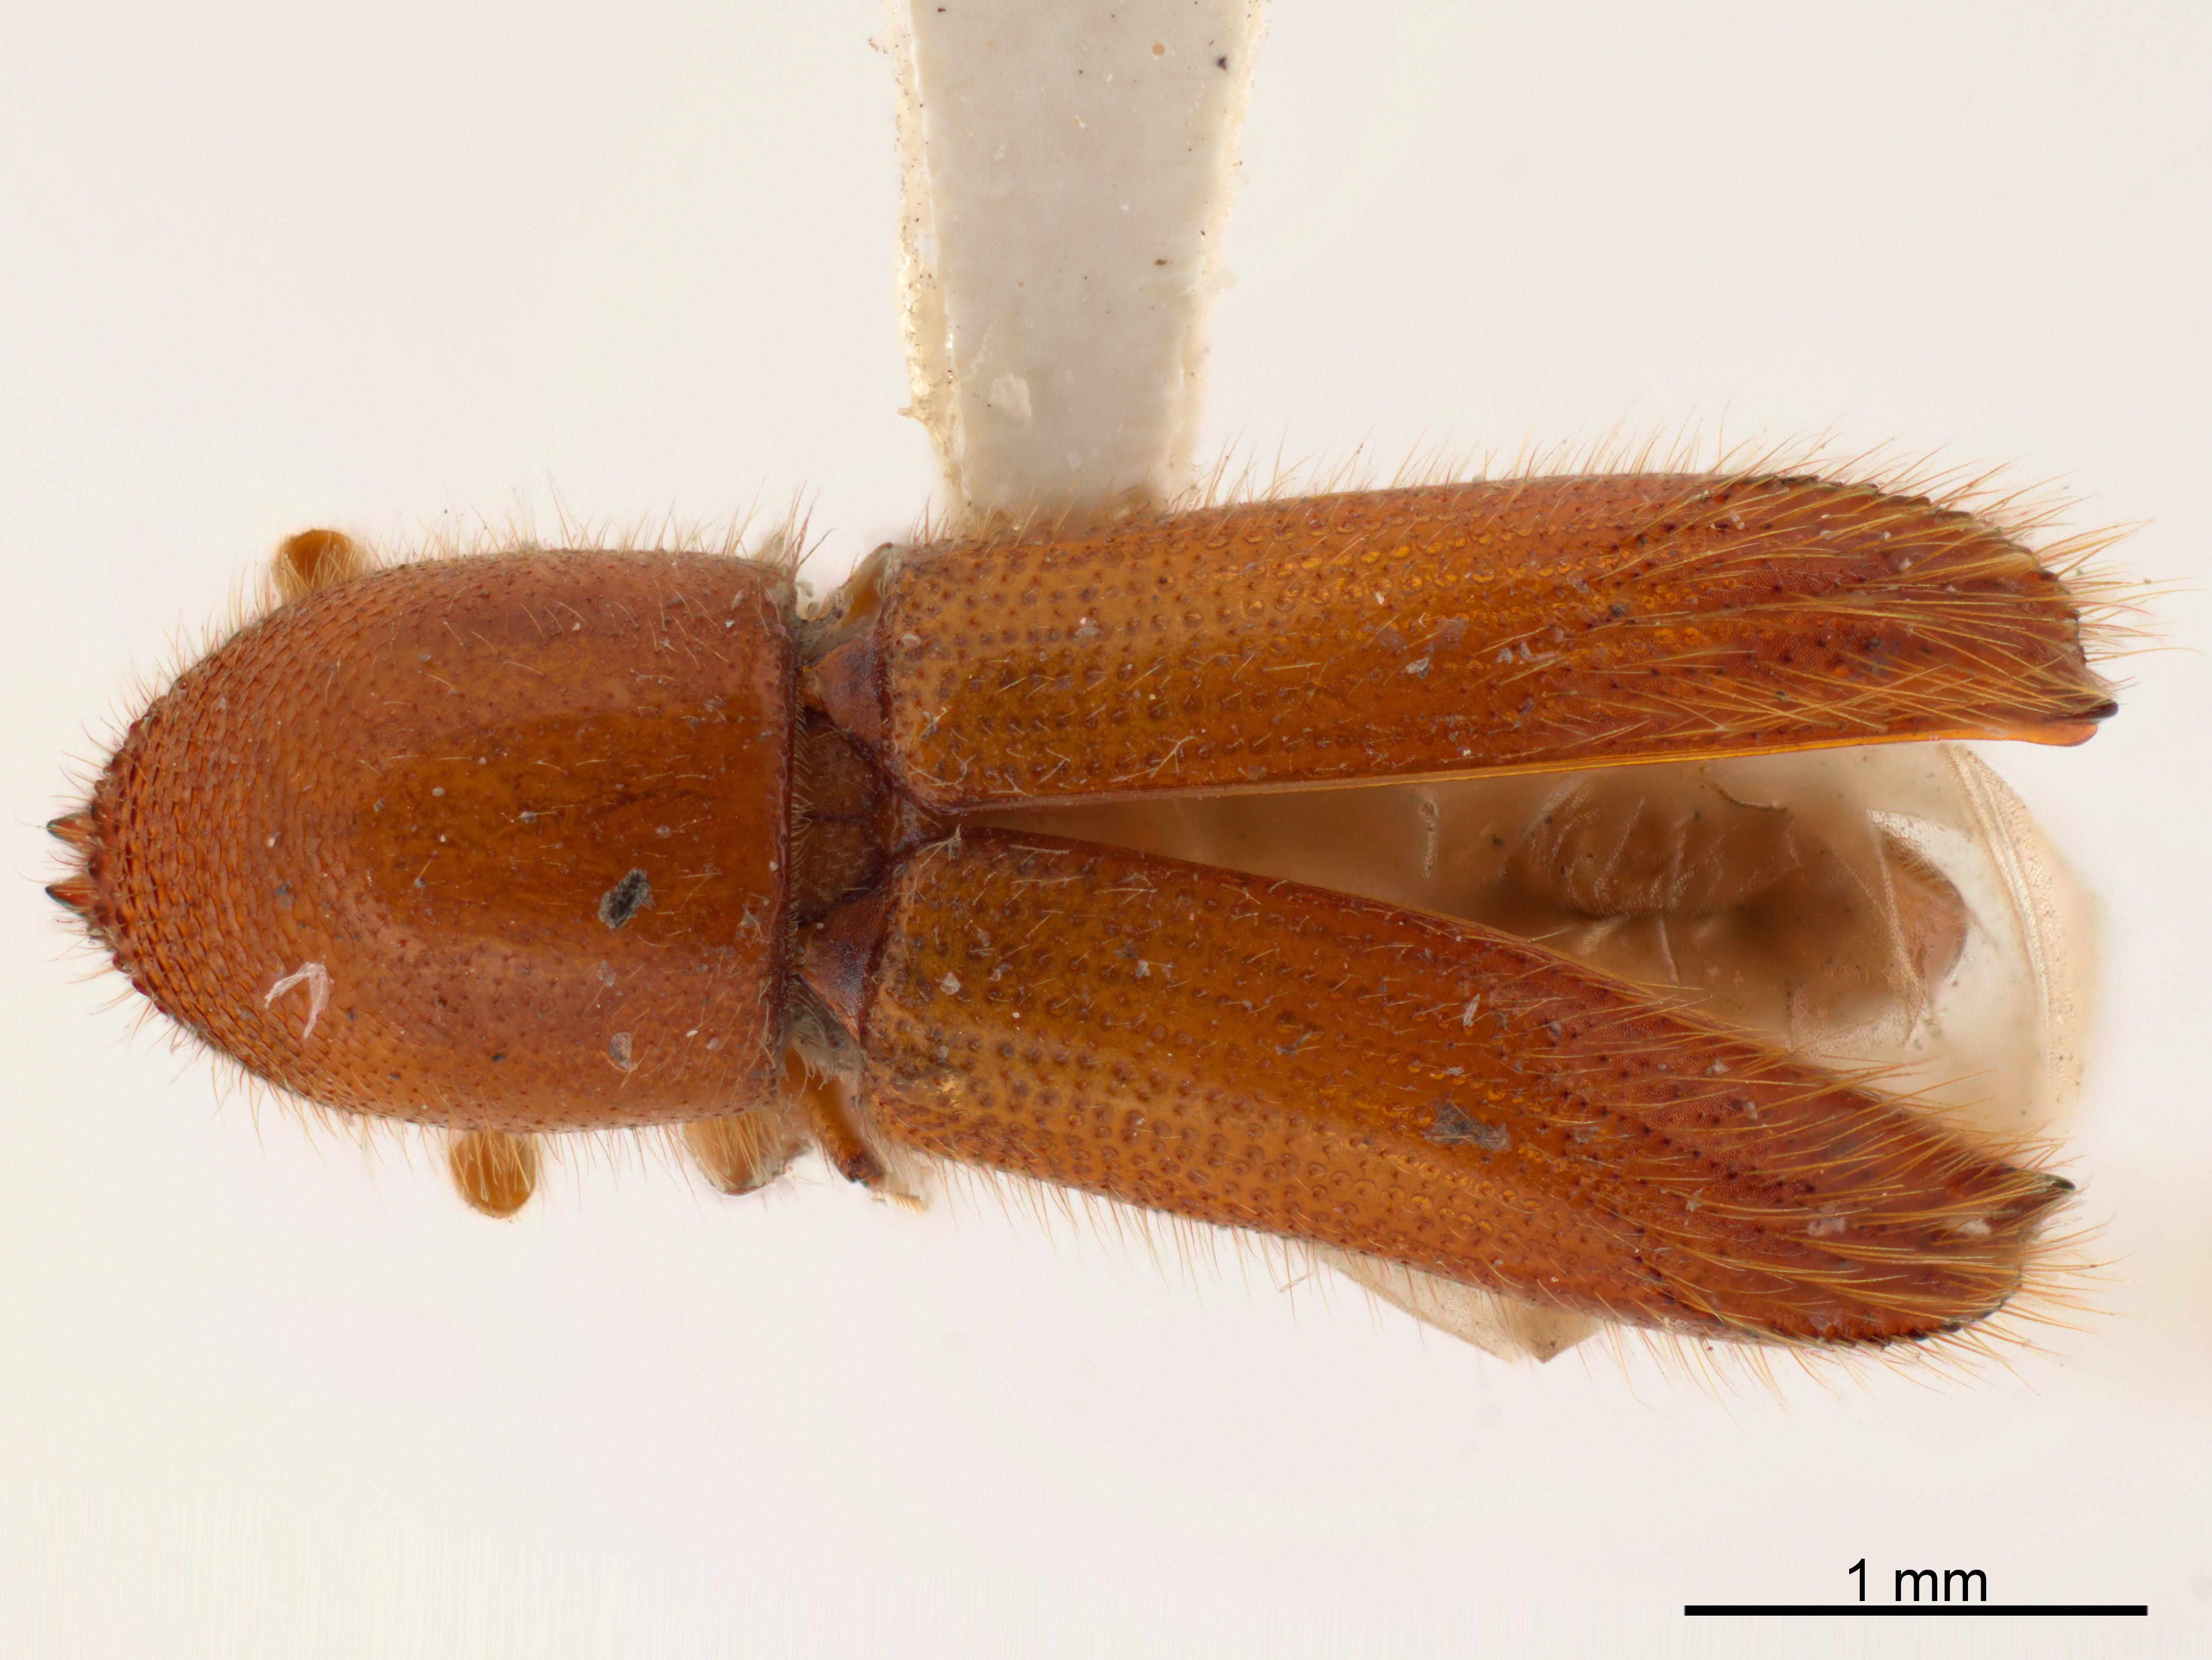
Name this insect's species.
Sampsonius usurpatus
